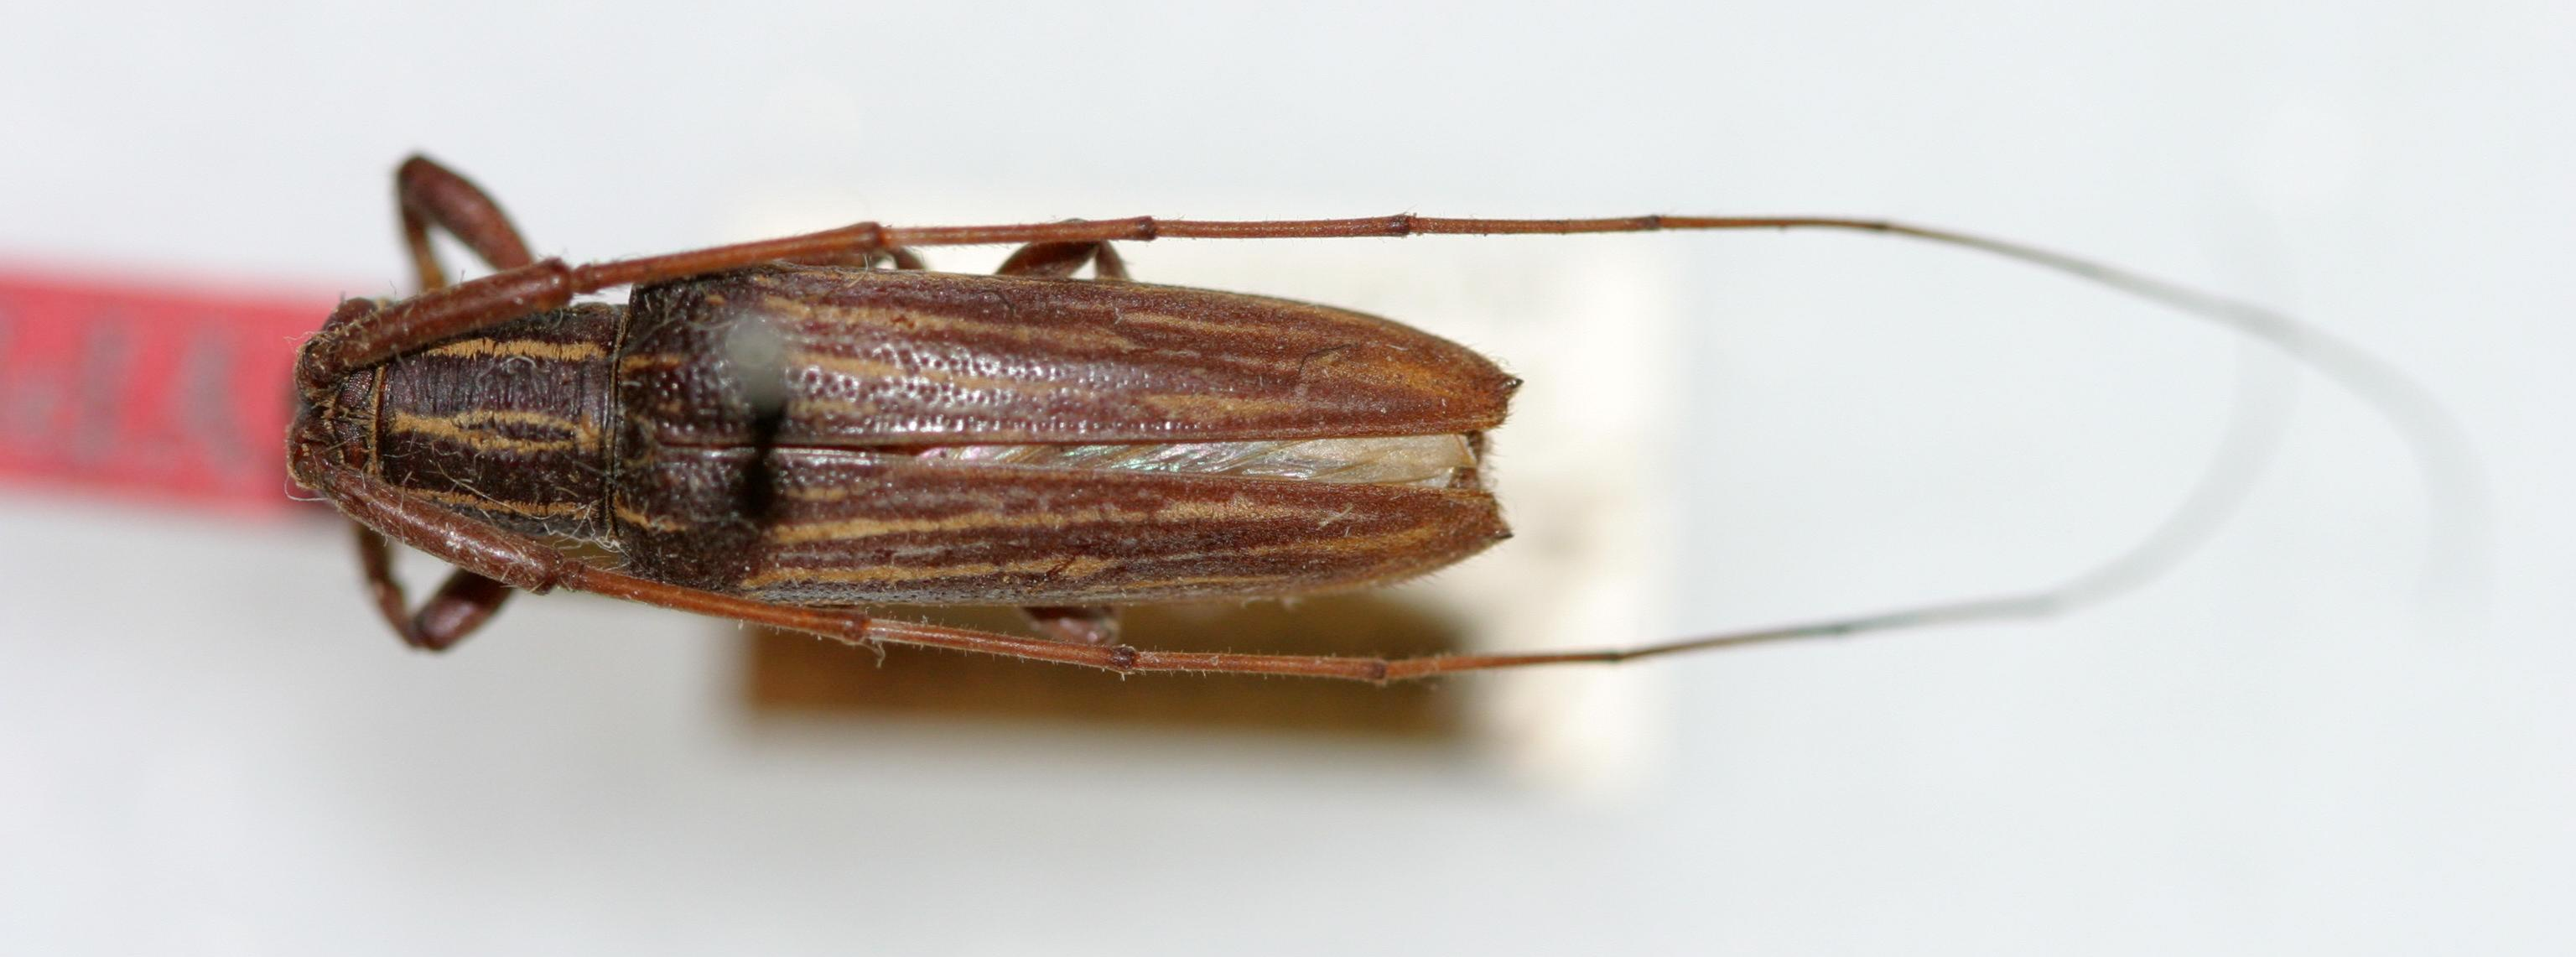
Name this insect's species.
Paranandra laosensis
